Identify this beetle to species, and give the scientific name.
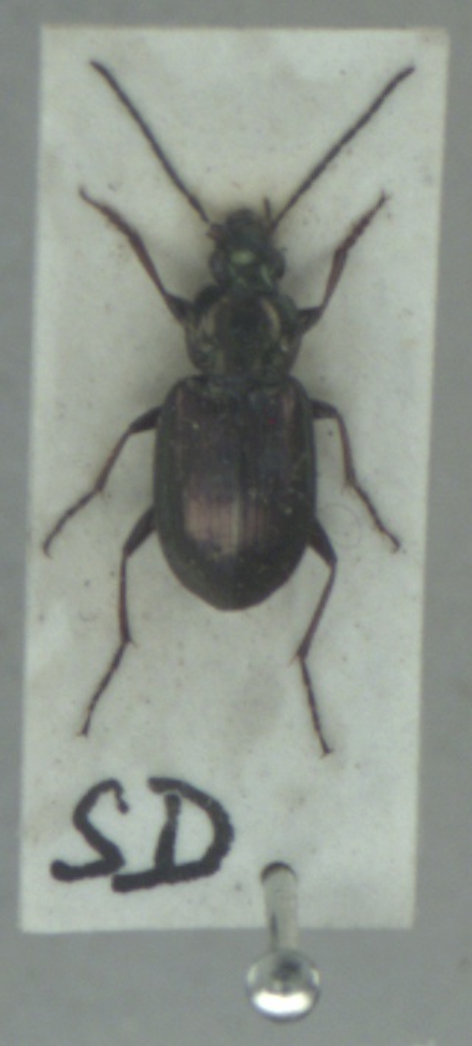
Agonum muelleri
